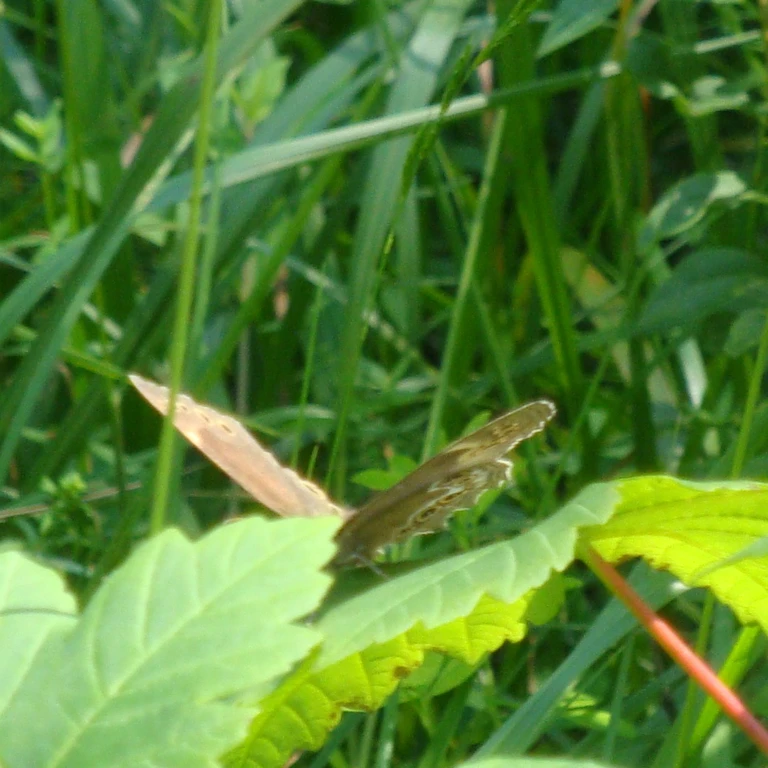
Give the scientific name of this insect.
Lopinga achine (also Pararge achine)
